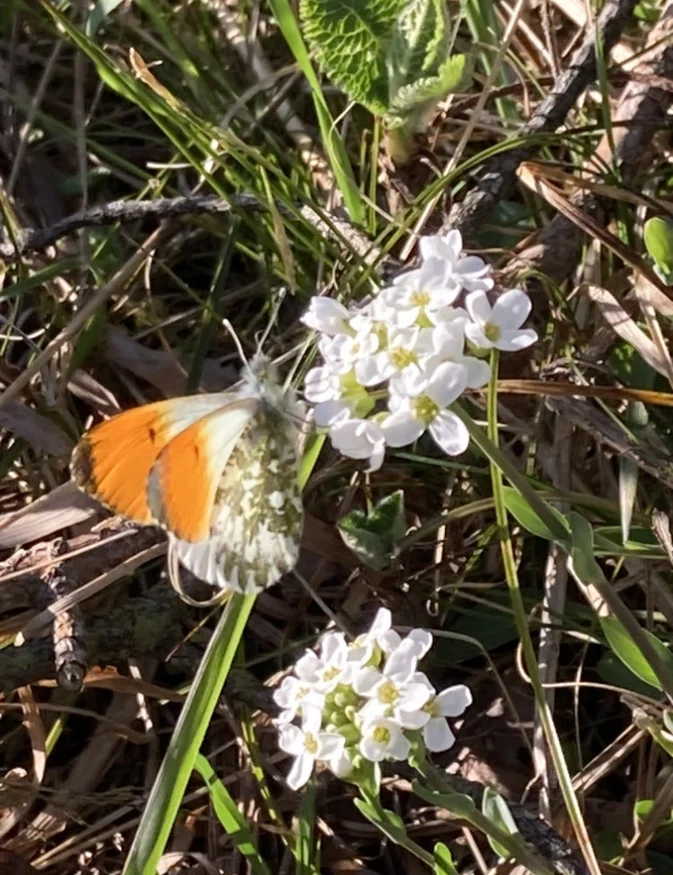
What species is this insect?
Anthocharis cardamines
